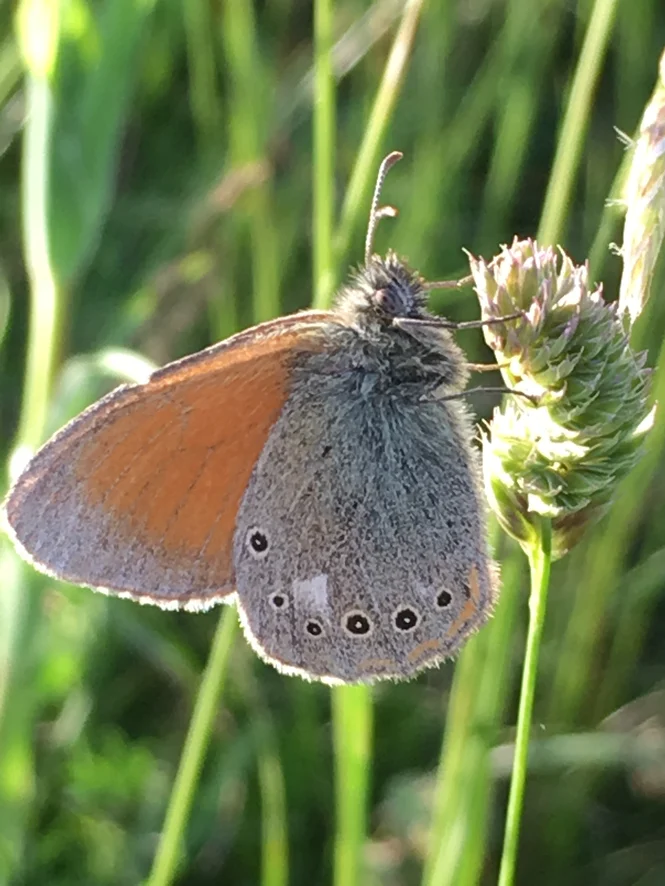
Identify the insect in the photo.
Coenonympha glycerion (also Coenonympha iphis)
